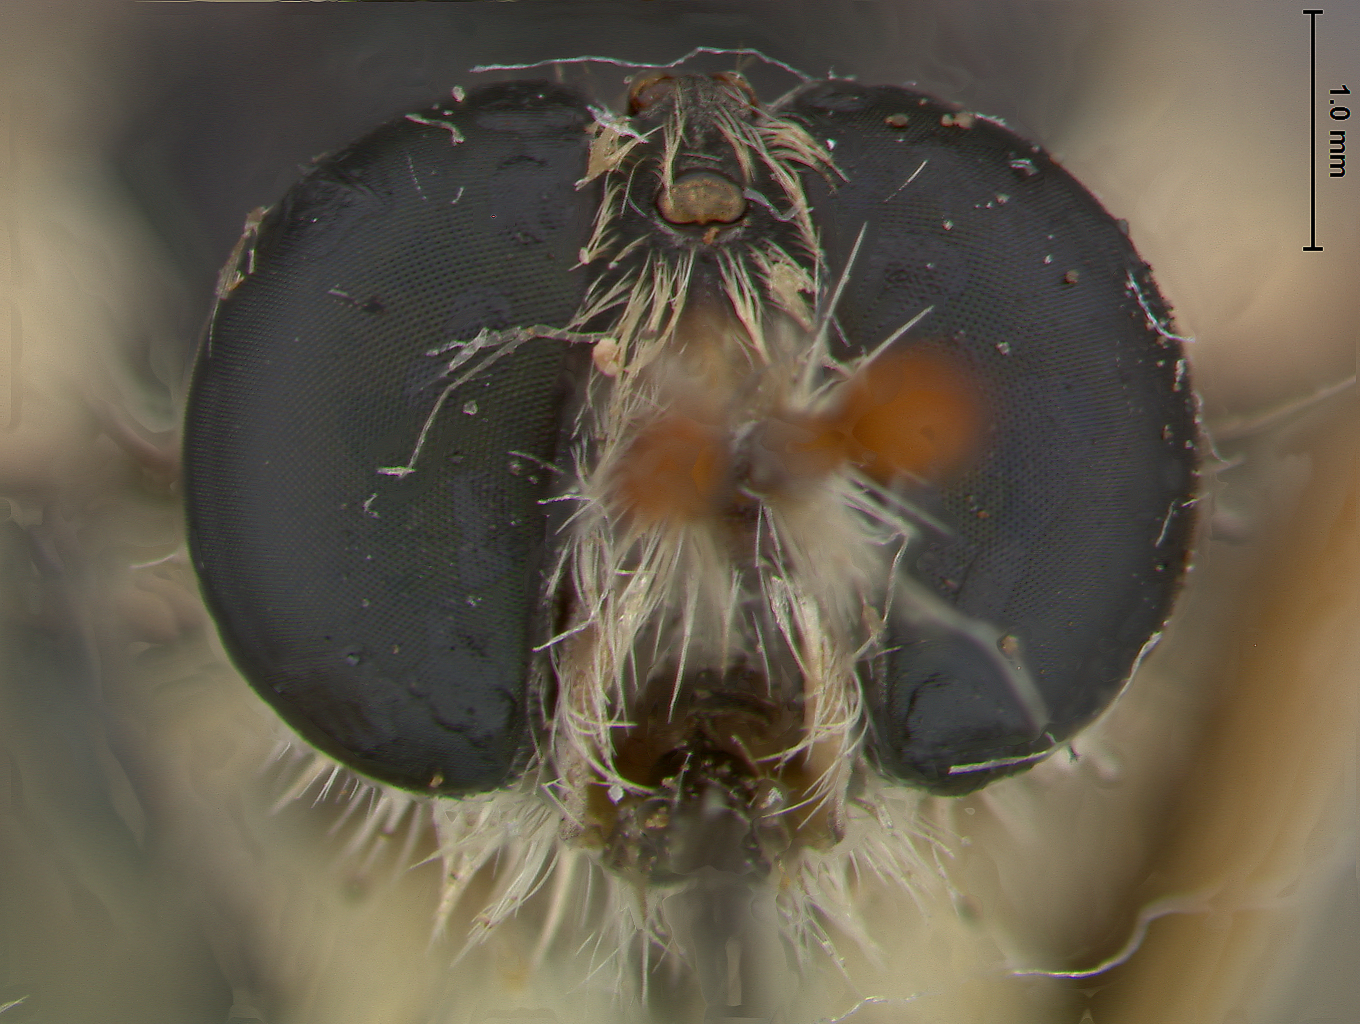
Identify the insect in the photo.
Rhaphiomidas painteri
